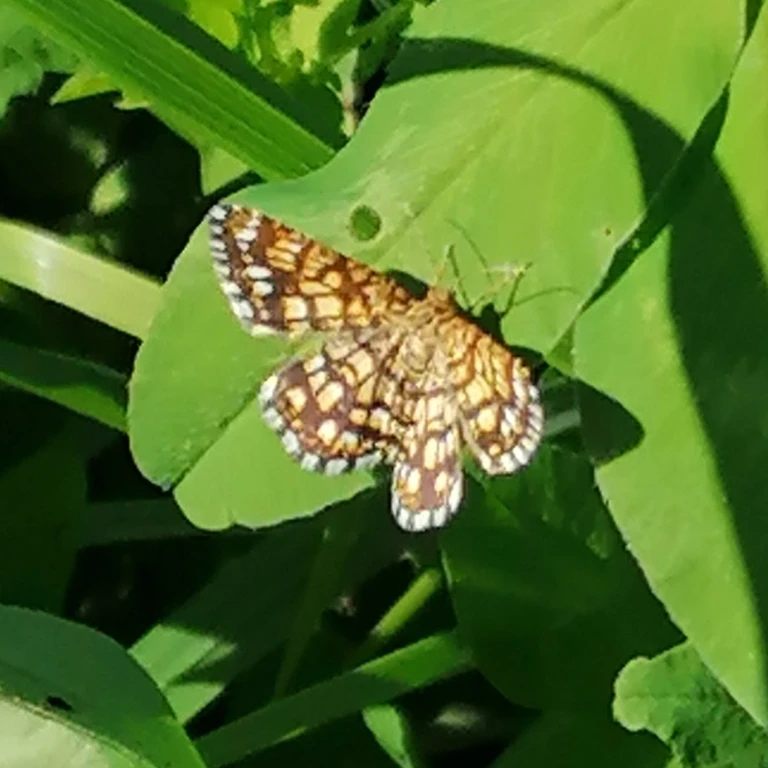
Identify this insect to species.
Chiasmia clathrata
